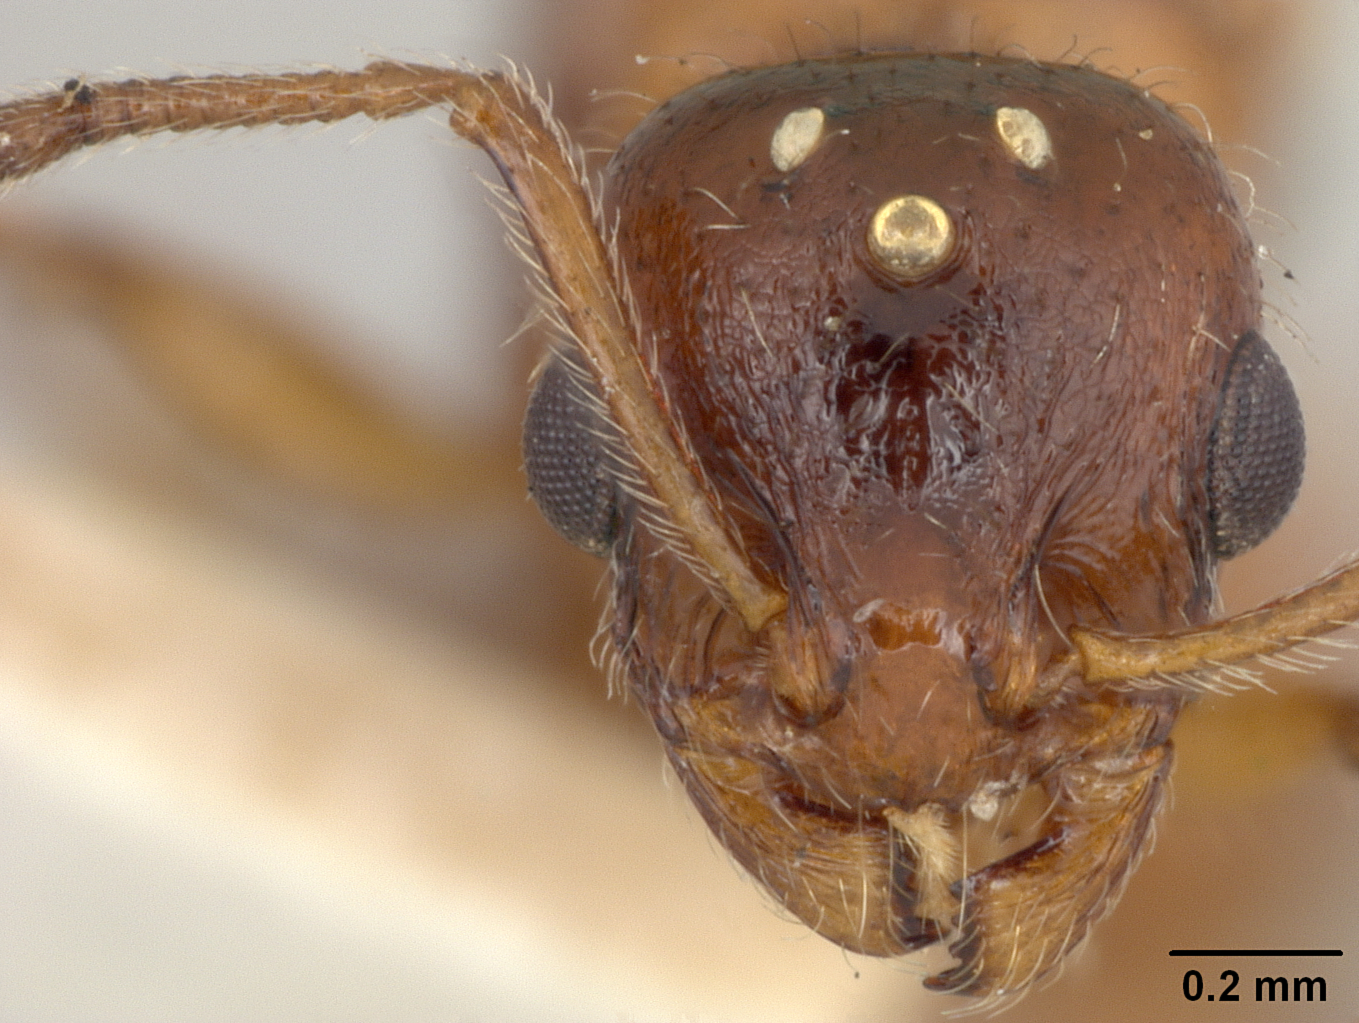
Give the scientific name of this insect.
Leptothorax pergandei
